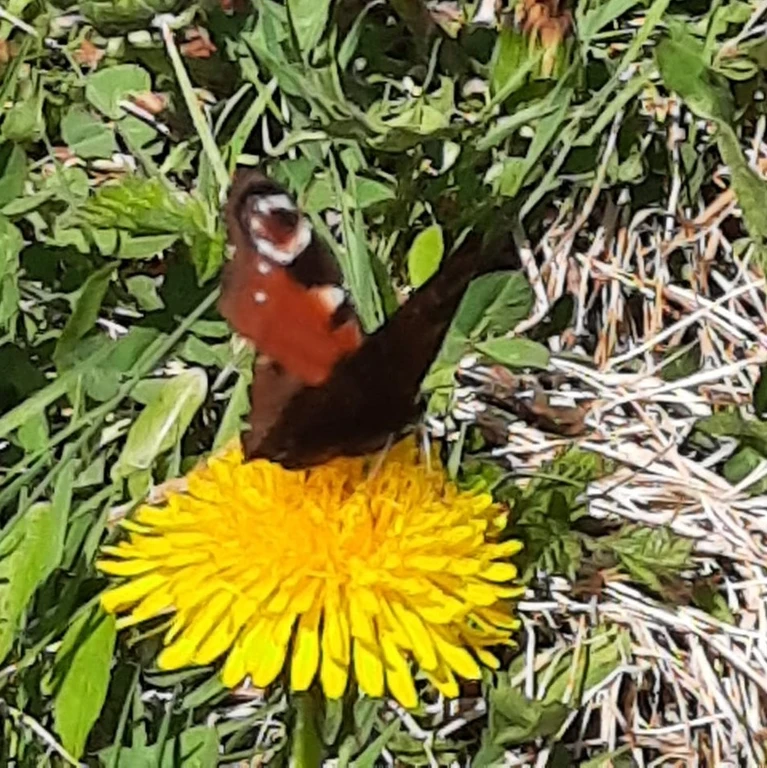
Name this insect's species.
Aglais io
